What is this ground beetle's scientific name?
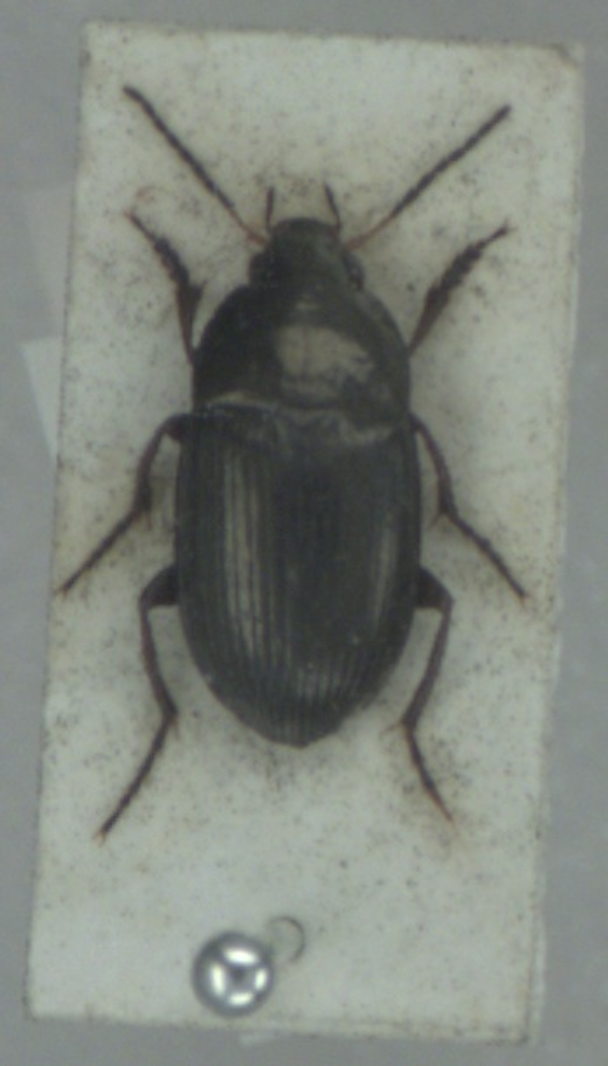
Amara ovata
